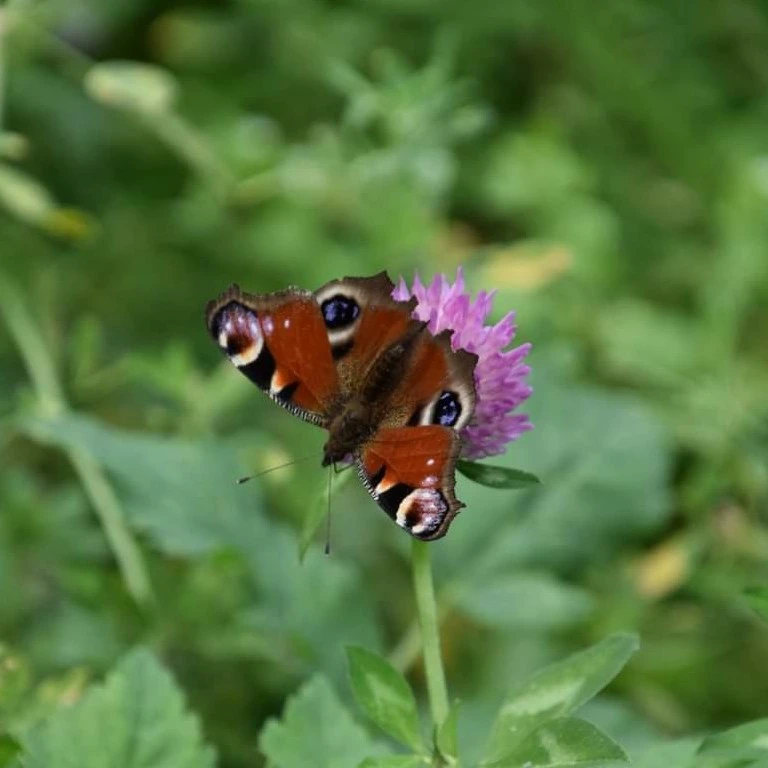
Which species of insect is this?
Aglais io
